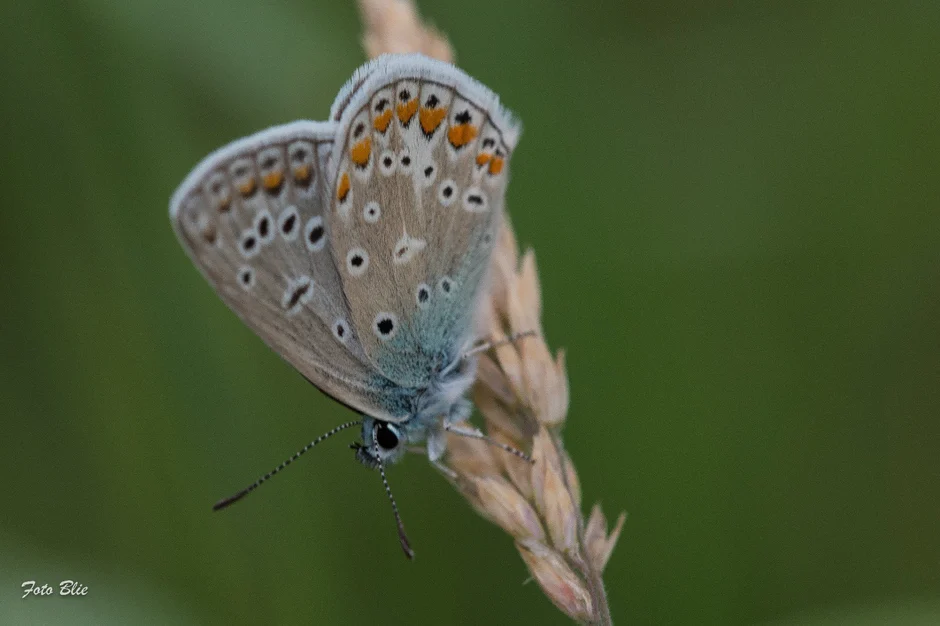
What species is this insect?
Polyommatus icarus
